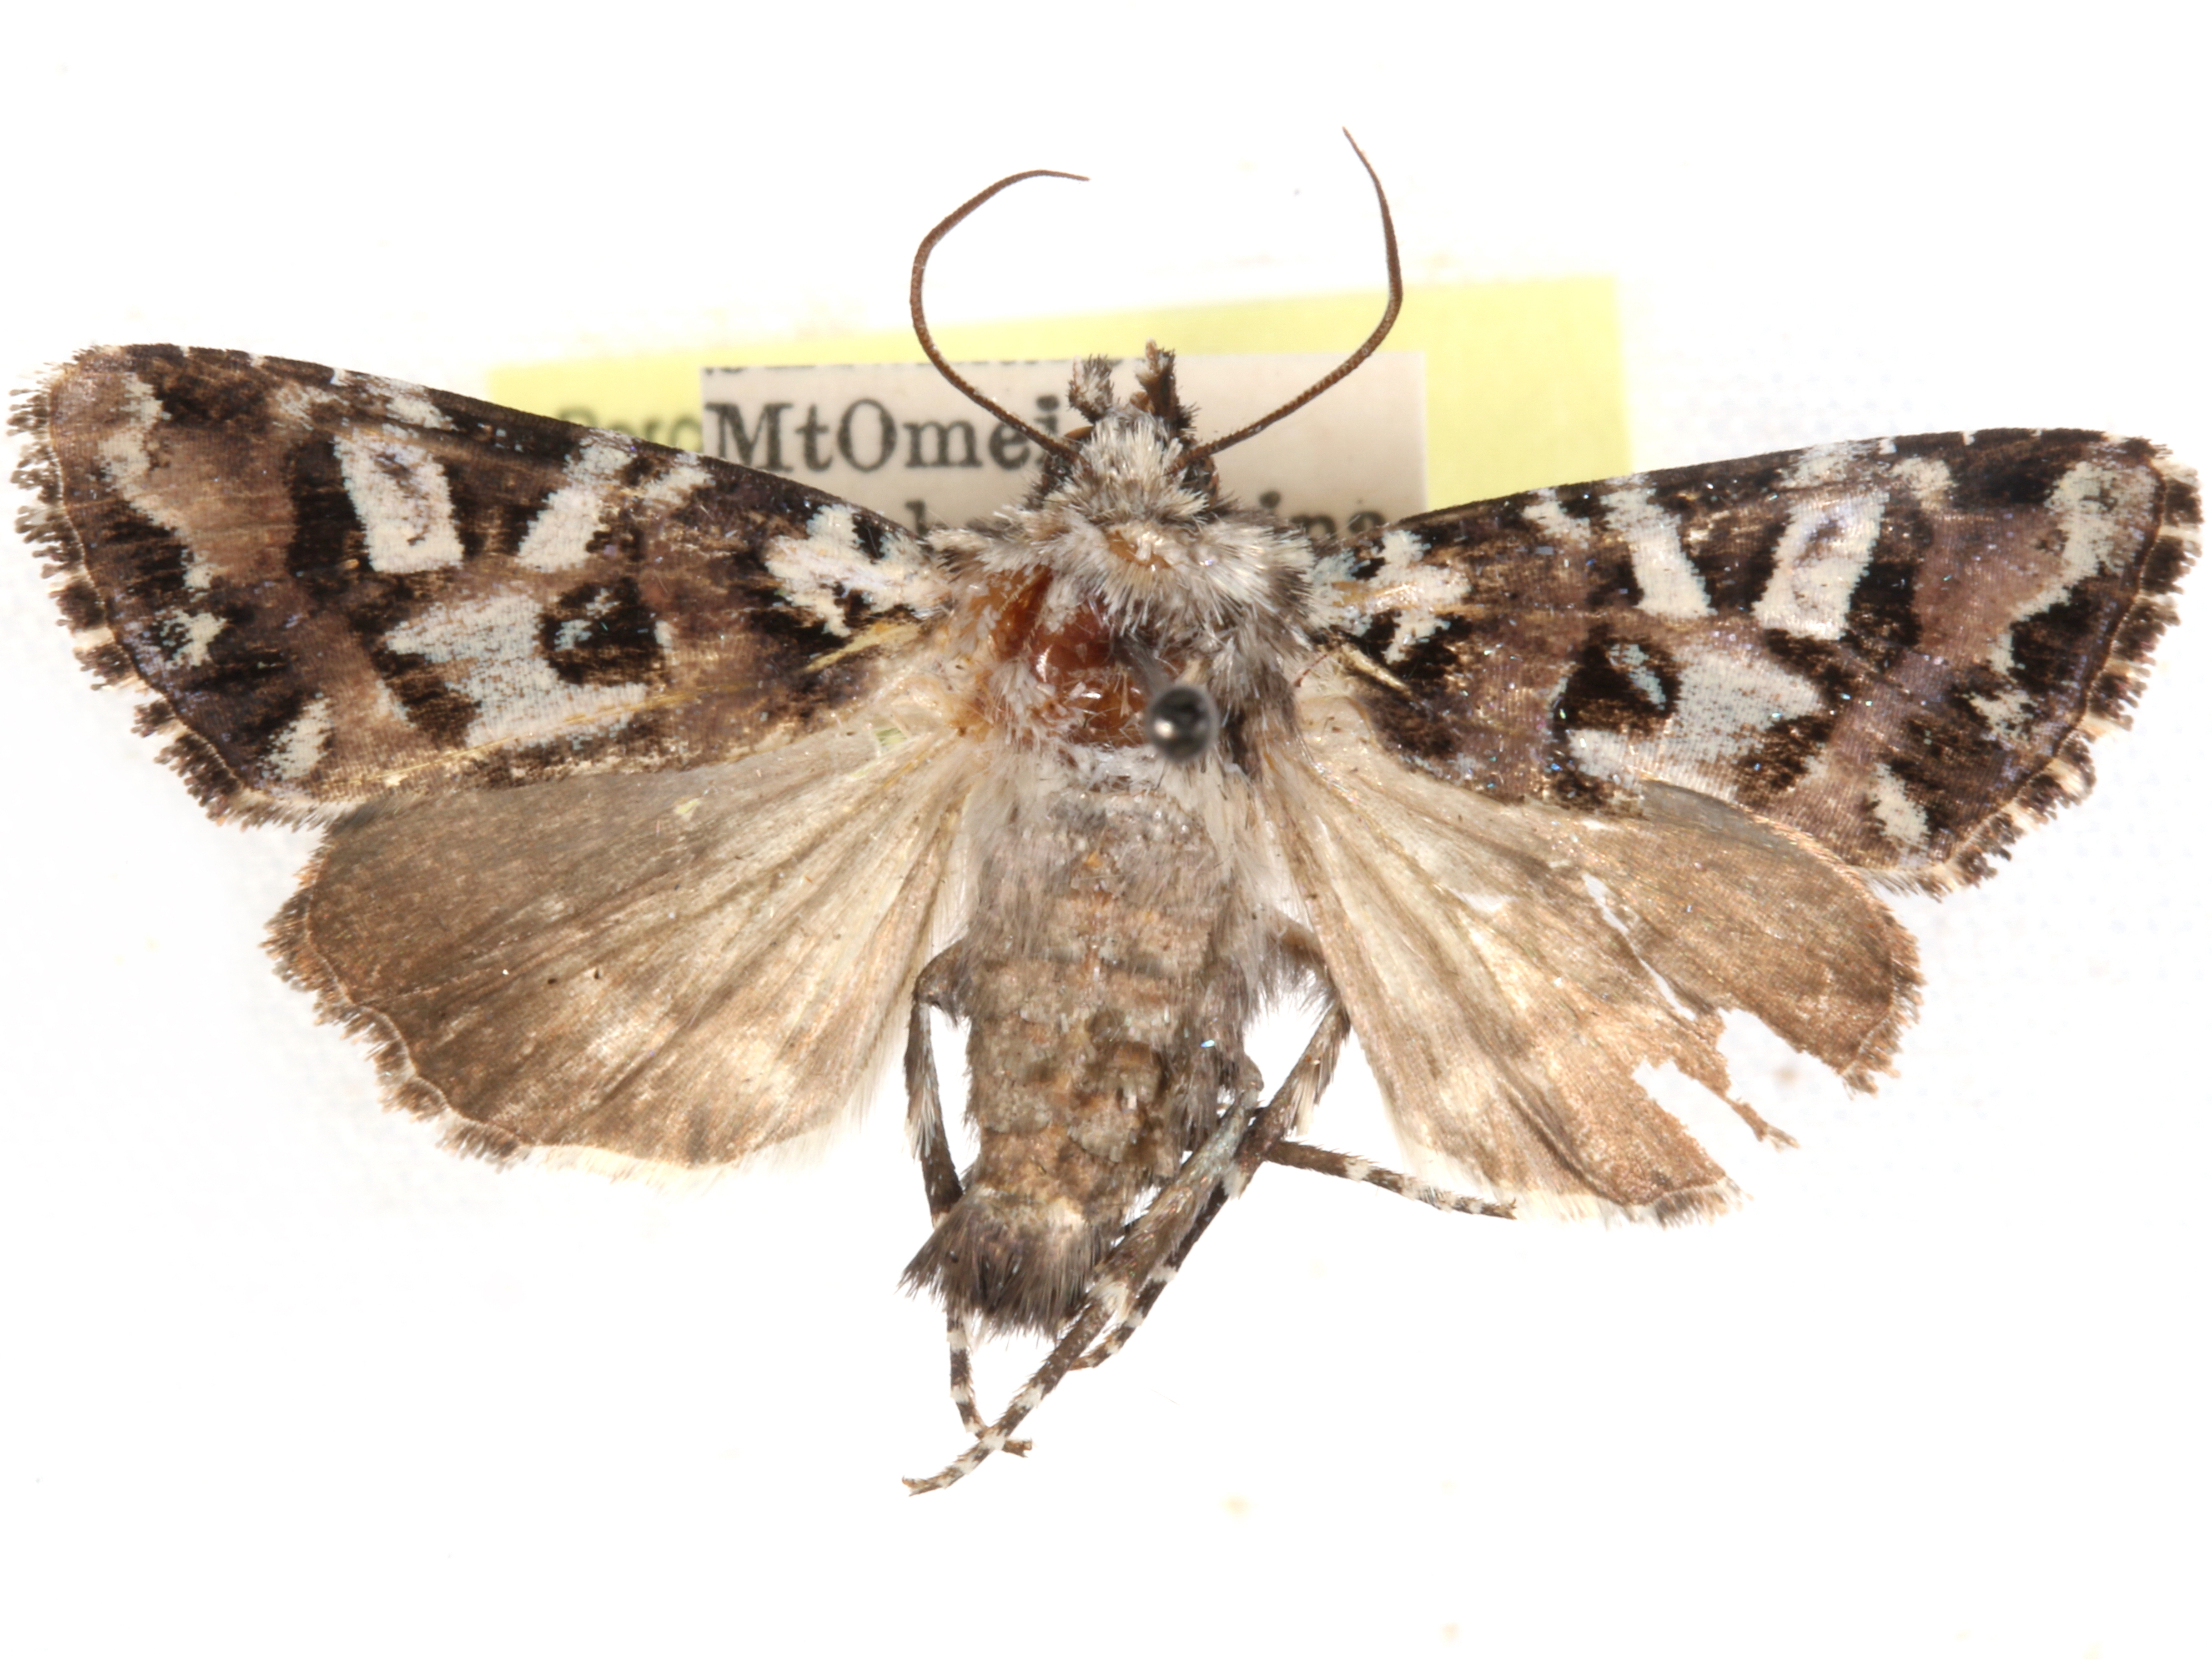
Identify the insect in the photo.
Chandata bella
